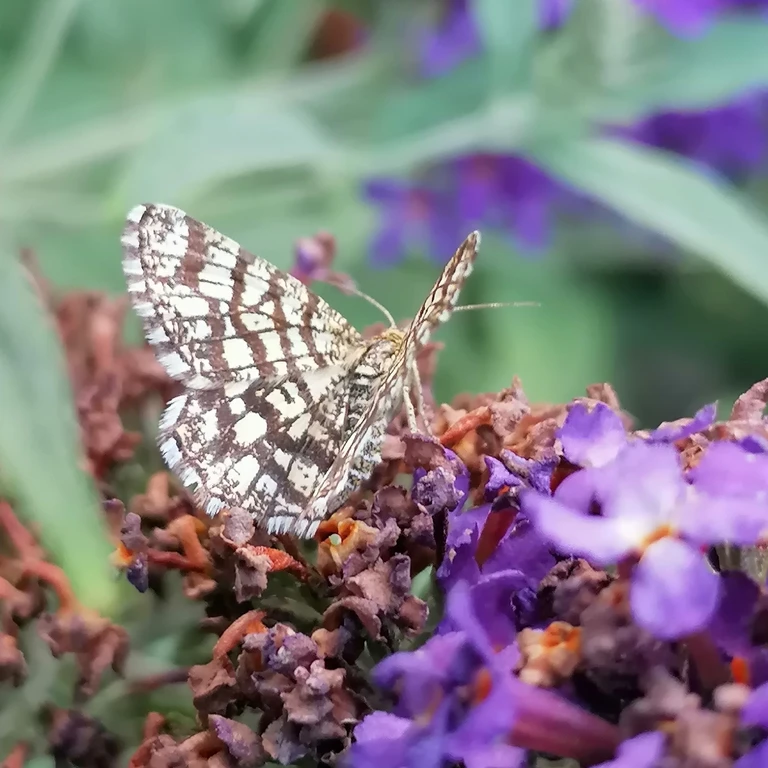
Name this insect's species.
Chiasmia clathrata
